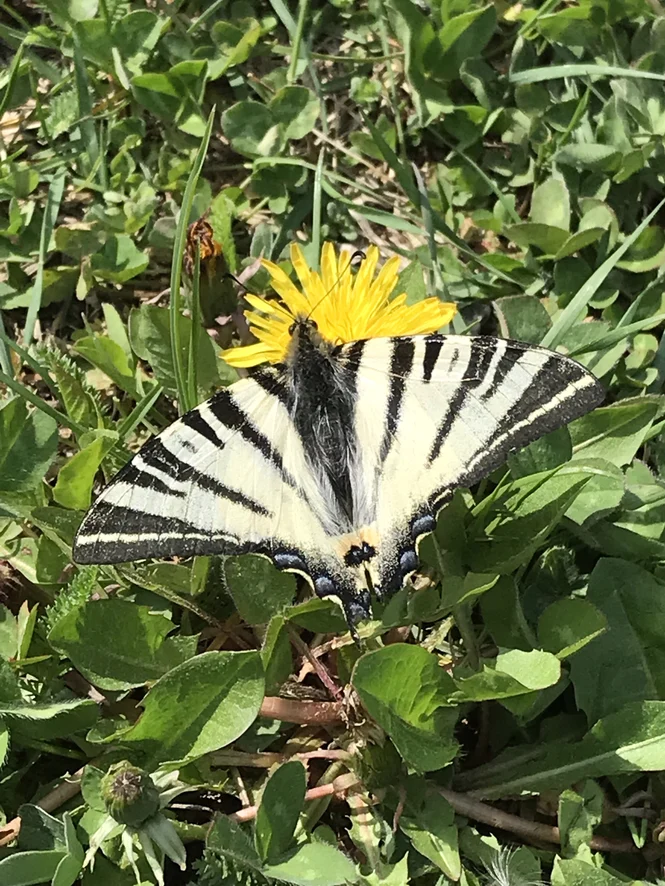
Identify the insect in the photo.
Iphiclides podalirius
